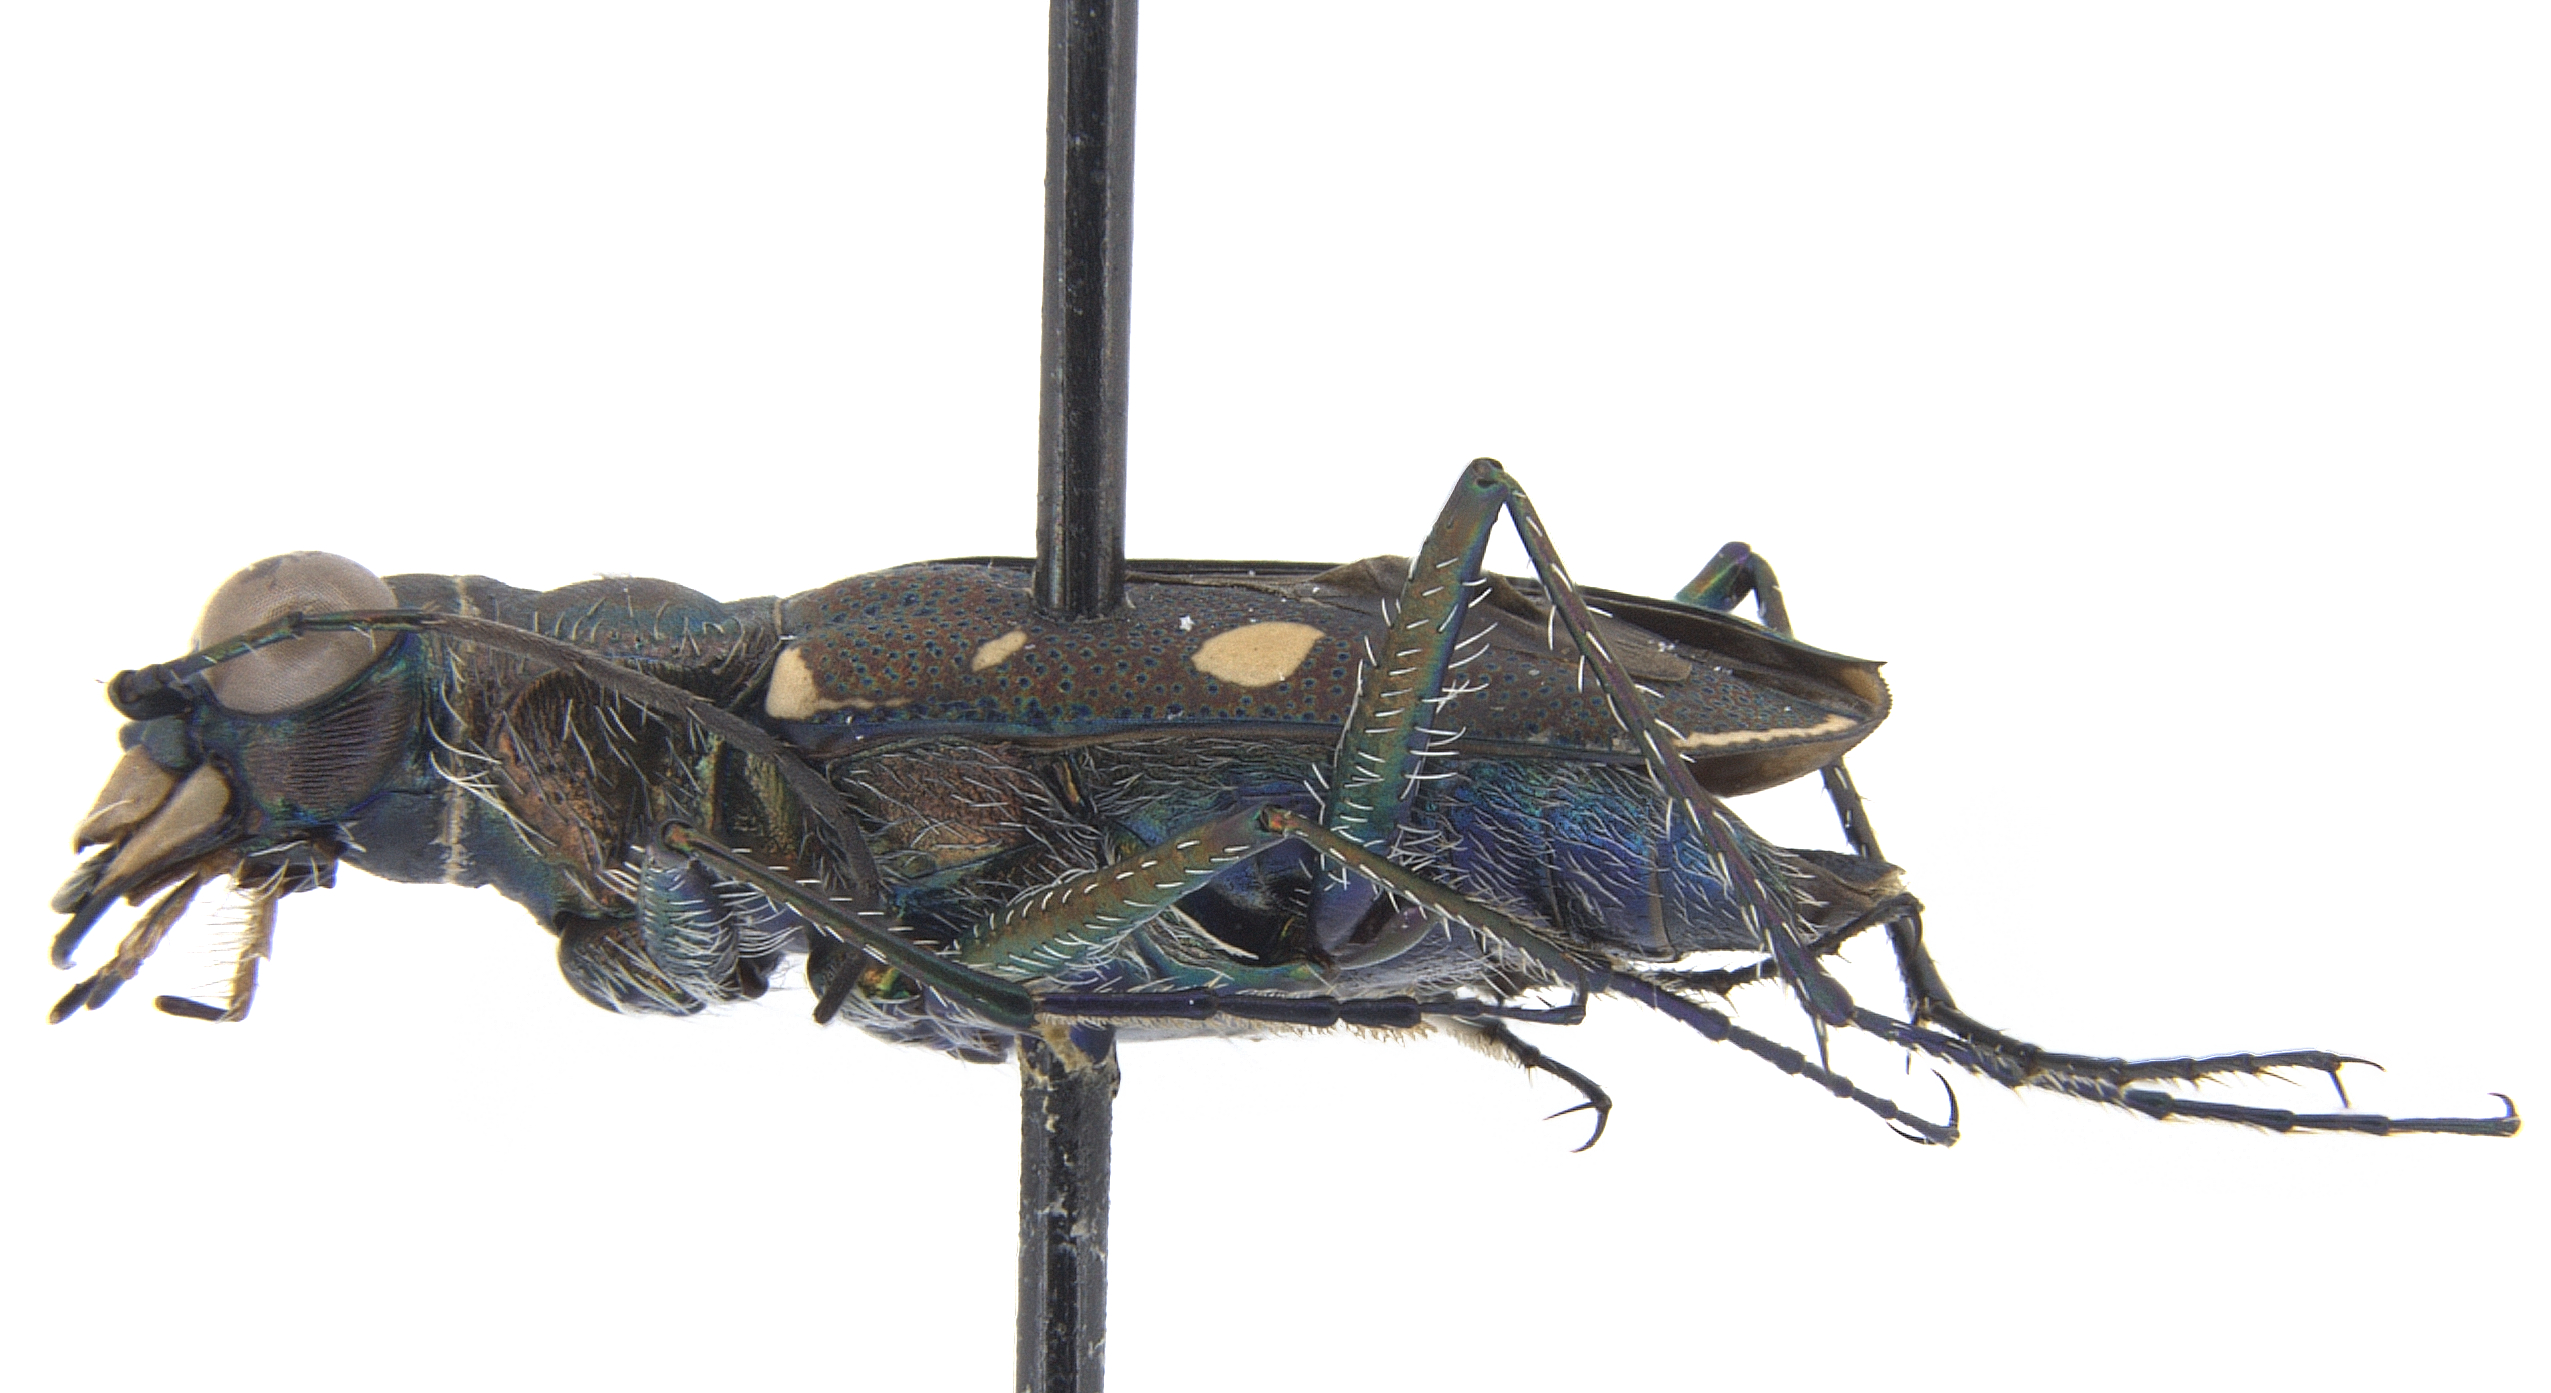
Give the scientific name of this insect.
Cylindera disjuncta
